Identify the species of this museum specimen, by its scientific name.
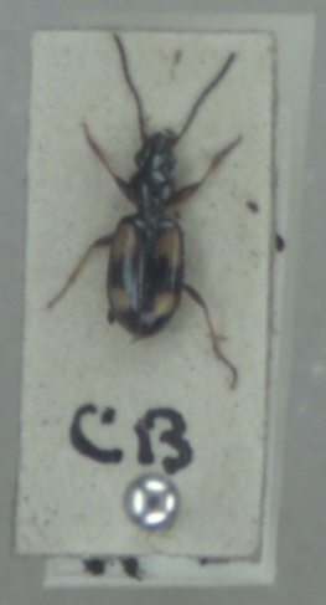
Bembidion illigeri
